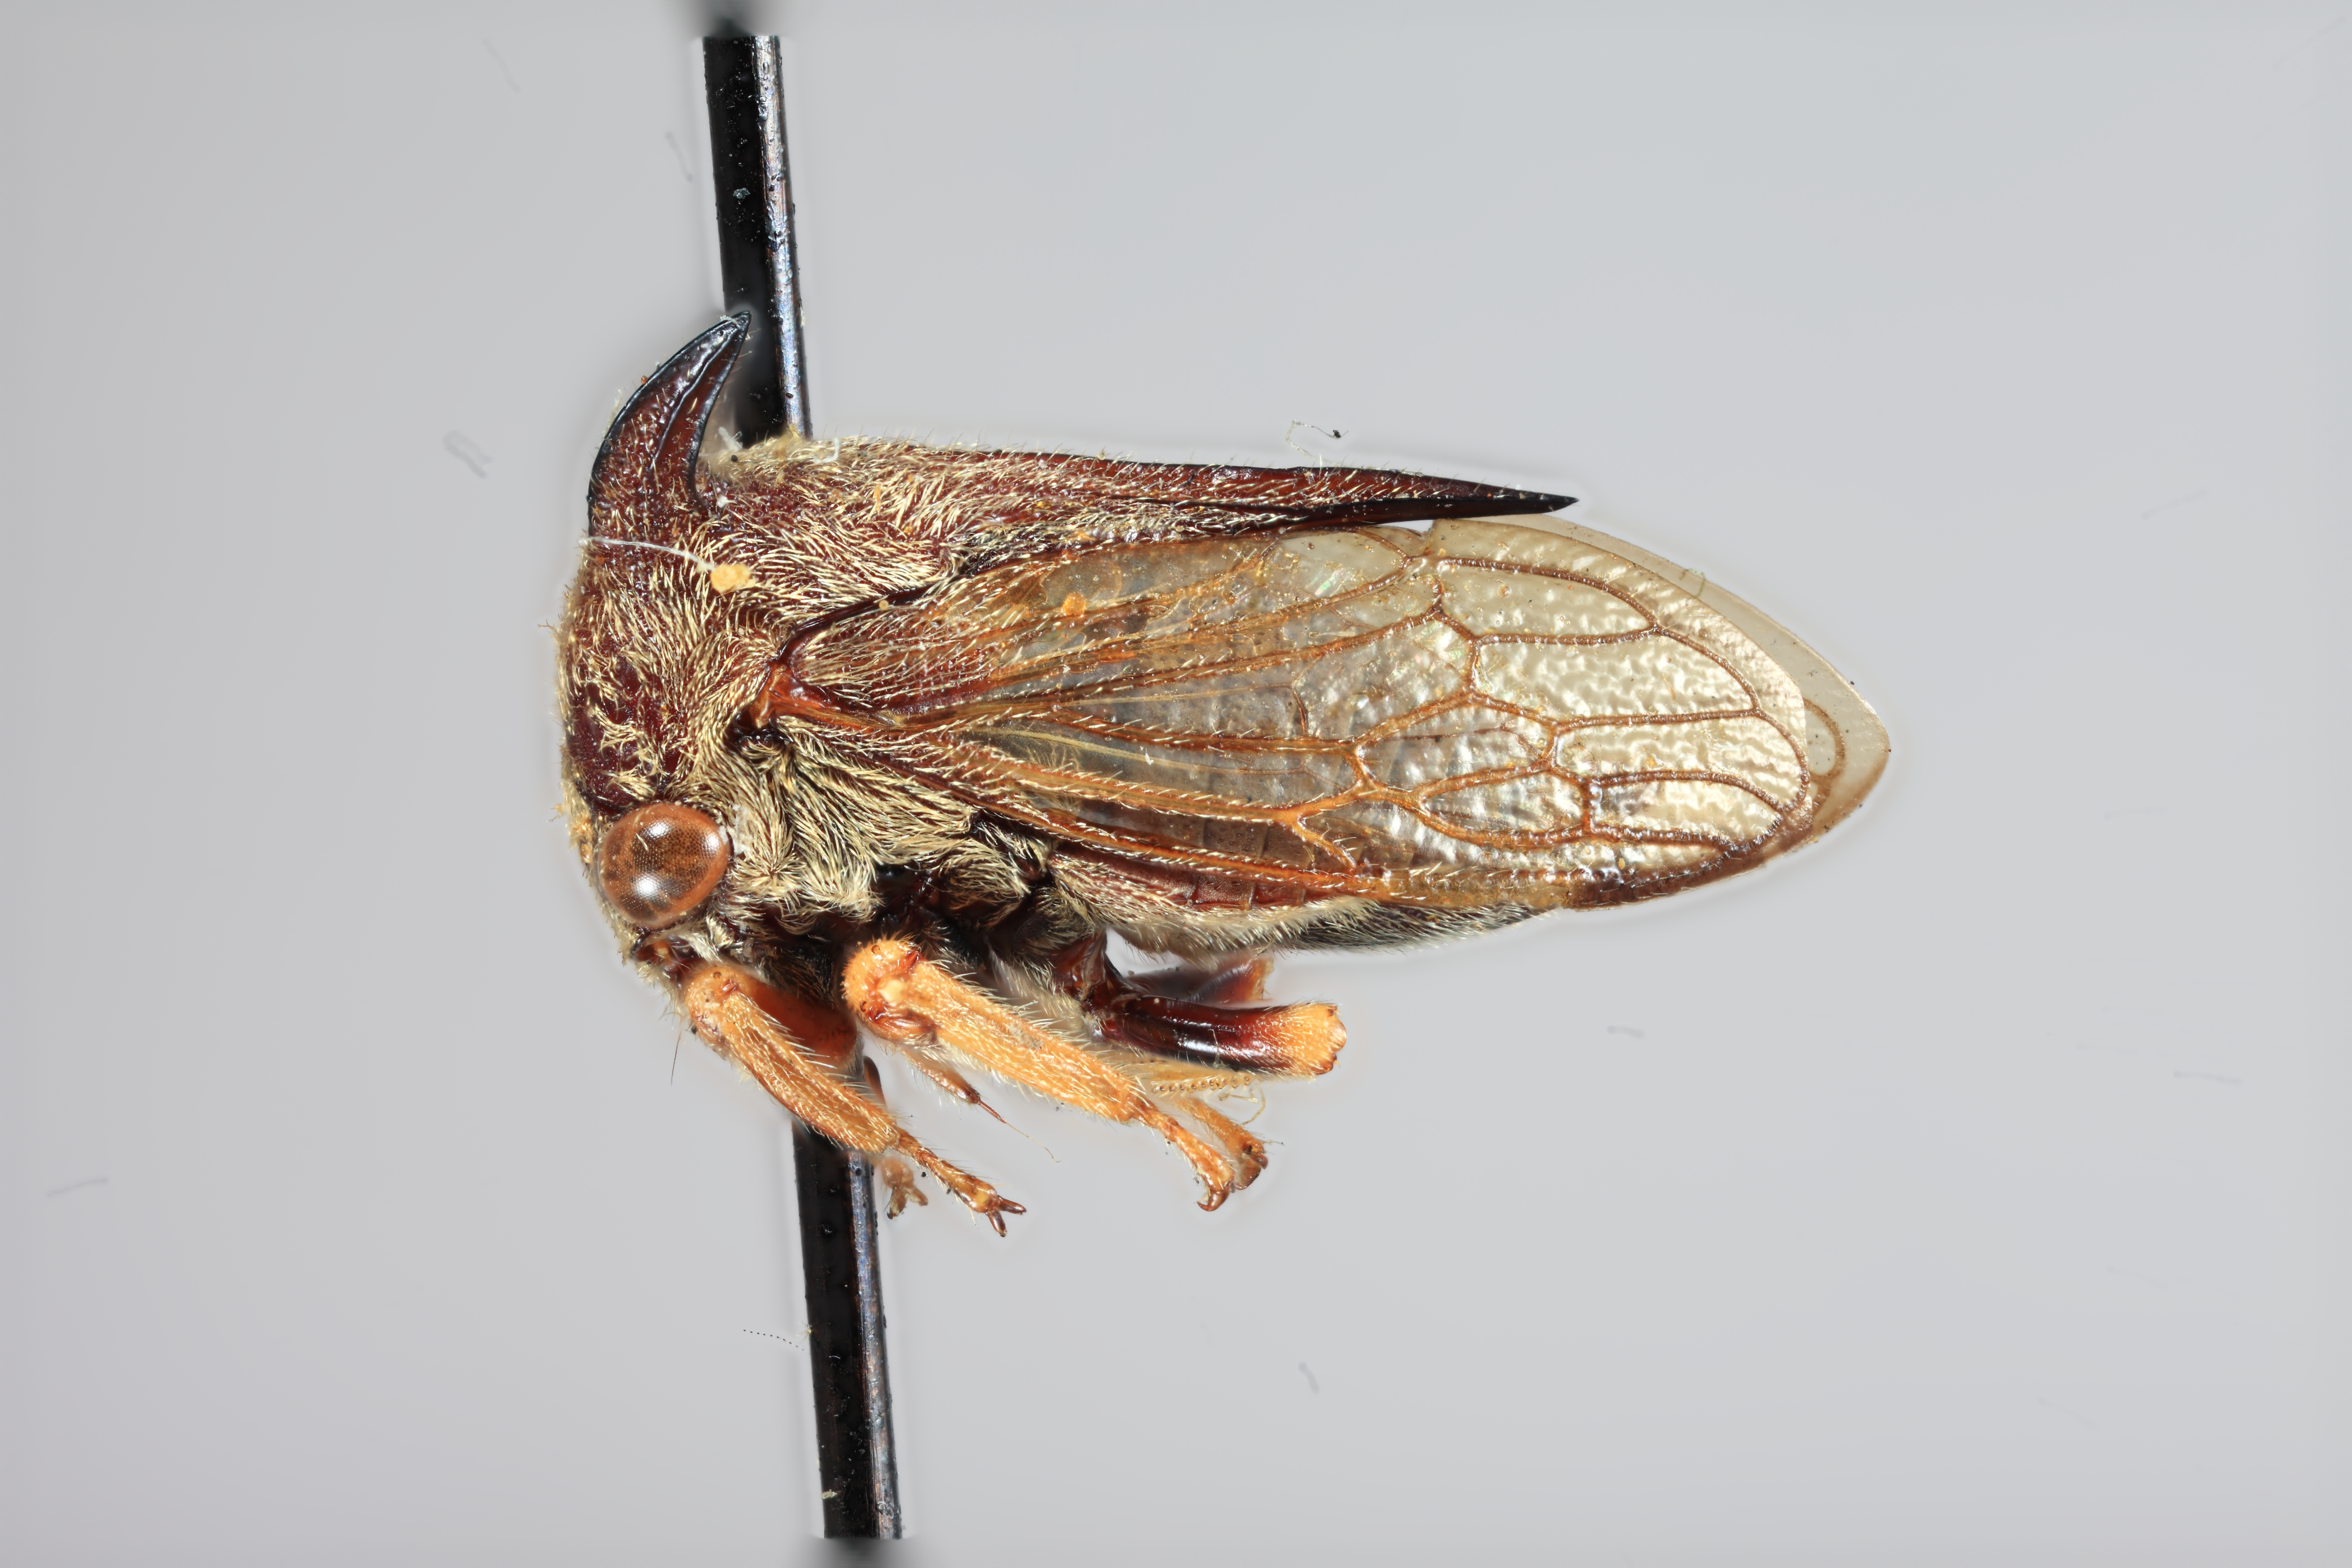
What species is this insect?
Tricentrus manilaensis
